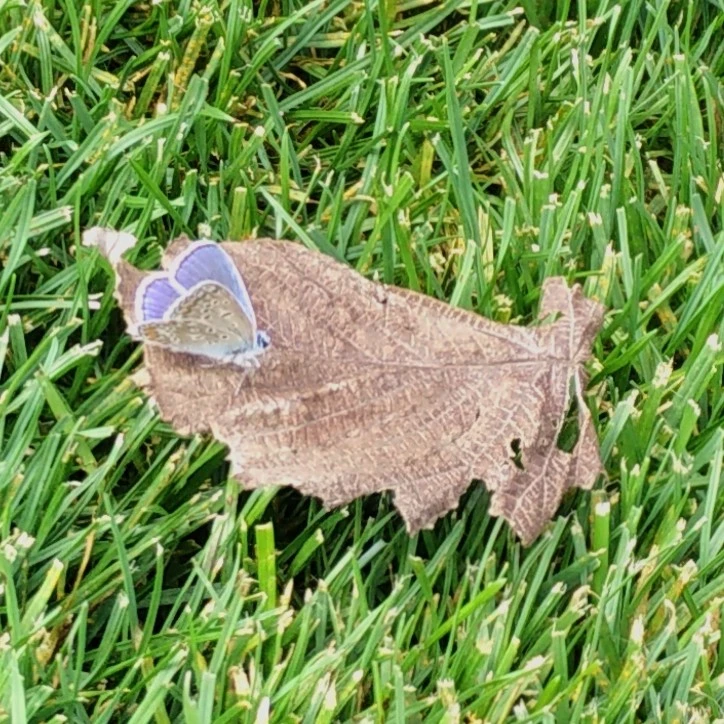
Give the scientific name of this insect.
Polyommatus icarus
